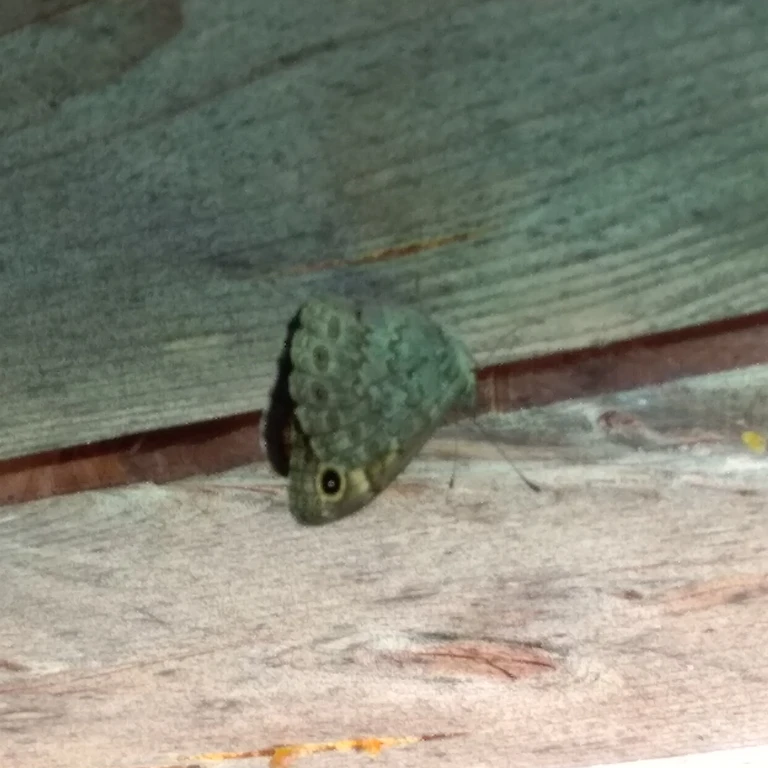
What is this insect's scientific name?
Lasiommata megera (also Pararge megera)
